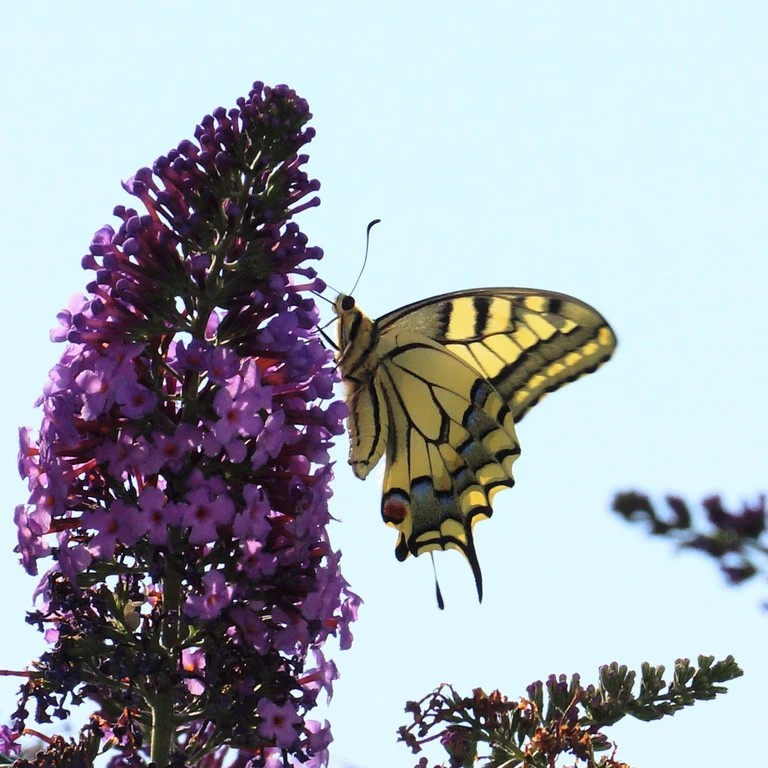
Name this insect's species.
Papilio machaon
